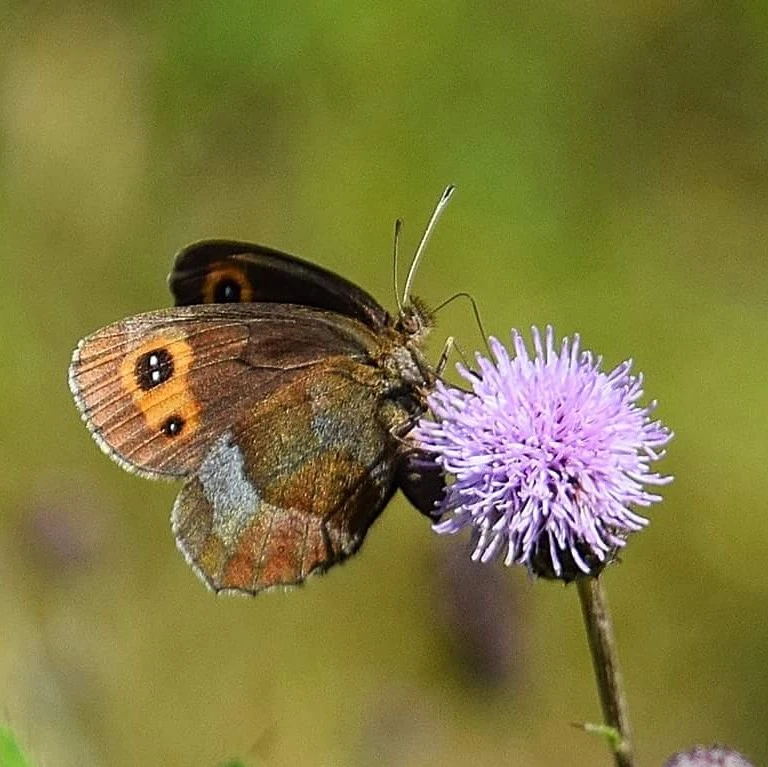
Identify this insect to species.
Erebia aethiops
